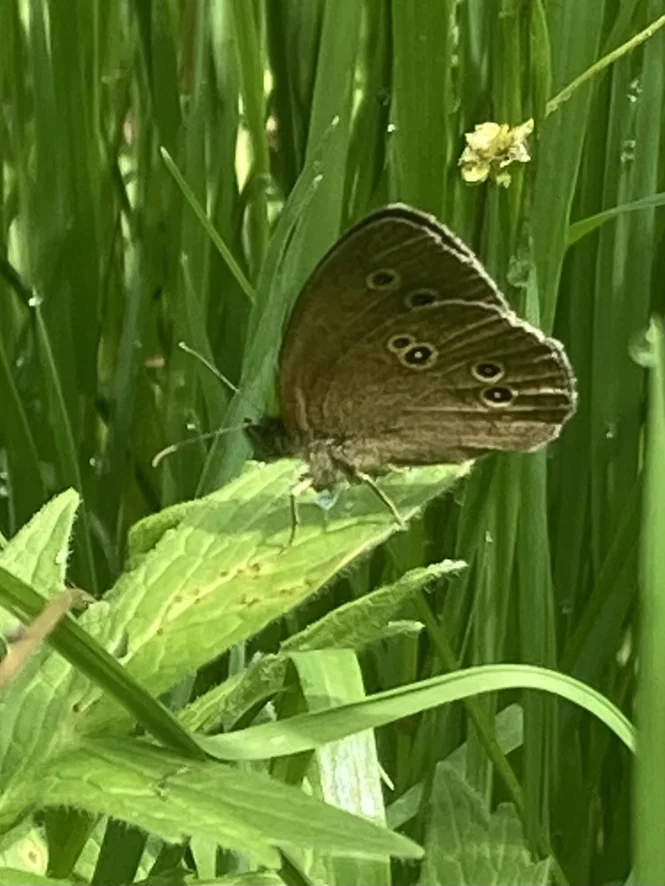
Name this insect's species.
Aphantopus hyperantus
